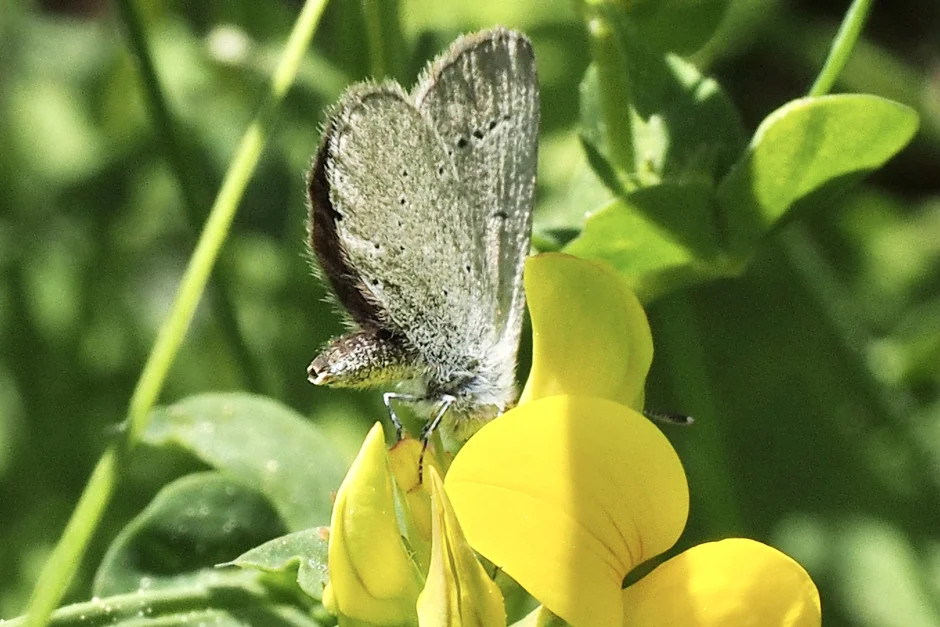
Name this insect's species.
Cupido minimus
